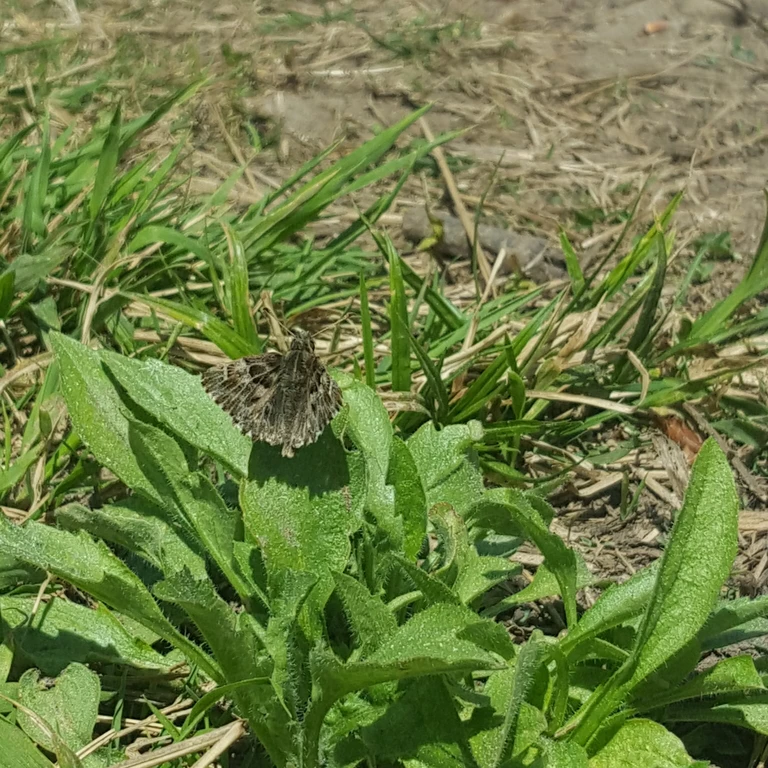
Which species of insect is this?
Carcharodus alceae
